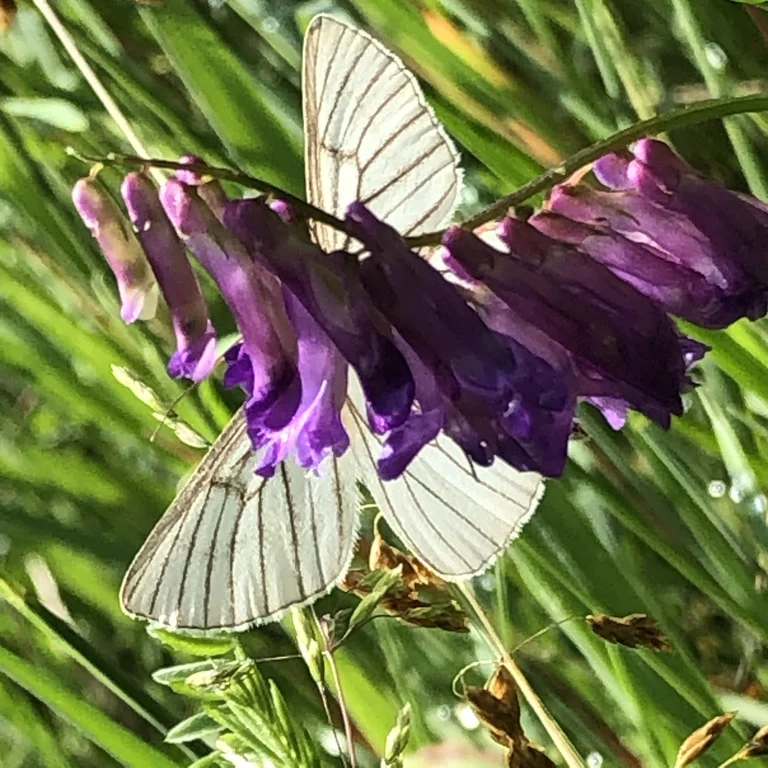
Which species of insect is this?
Siona lineata
